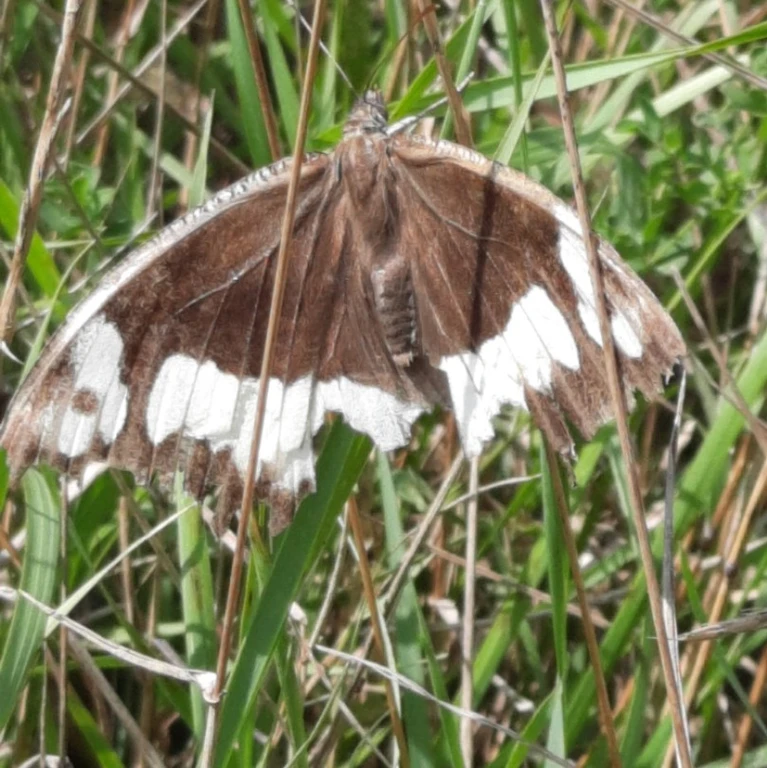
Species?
Brintesia circe
